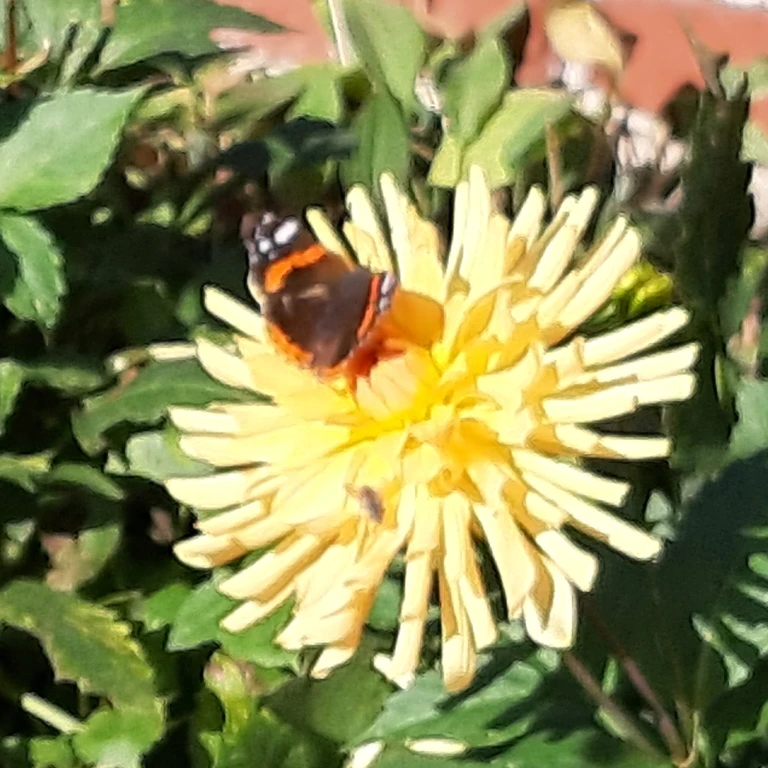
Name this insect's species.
Vanessa atalanta
